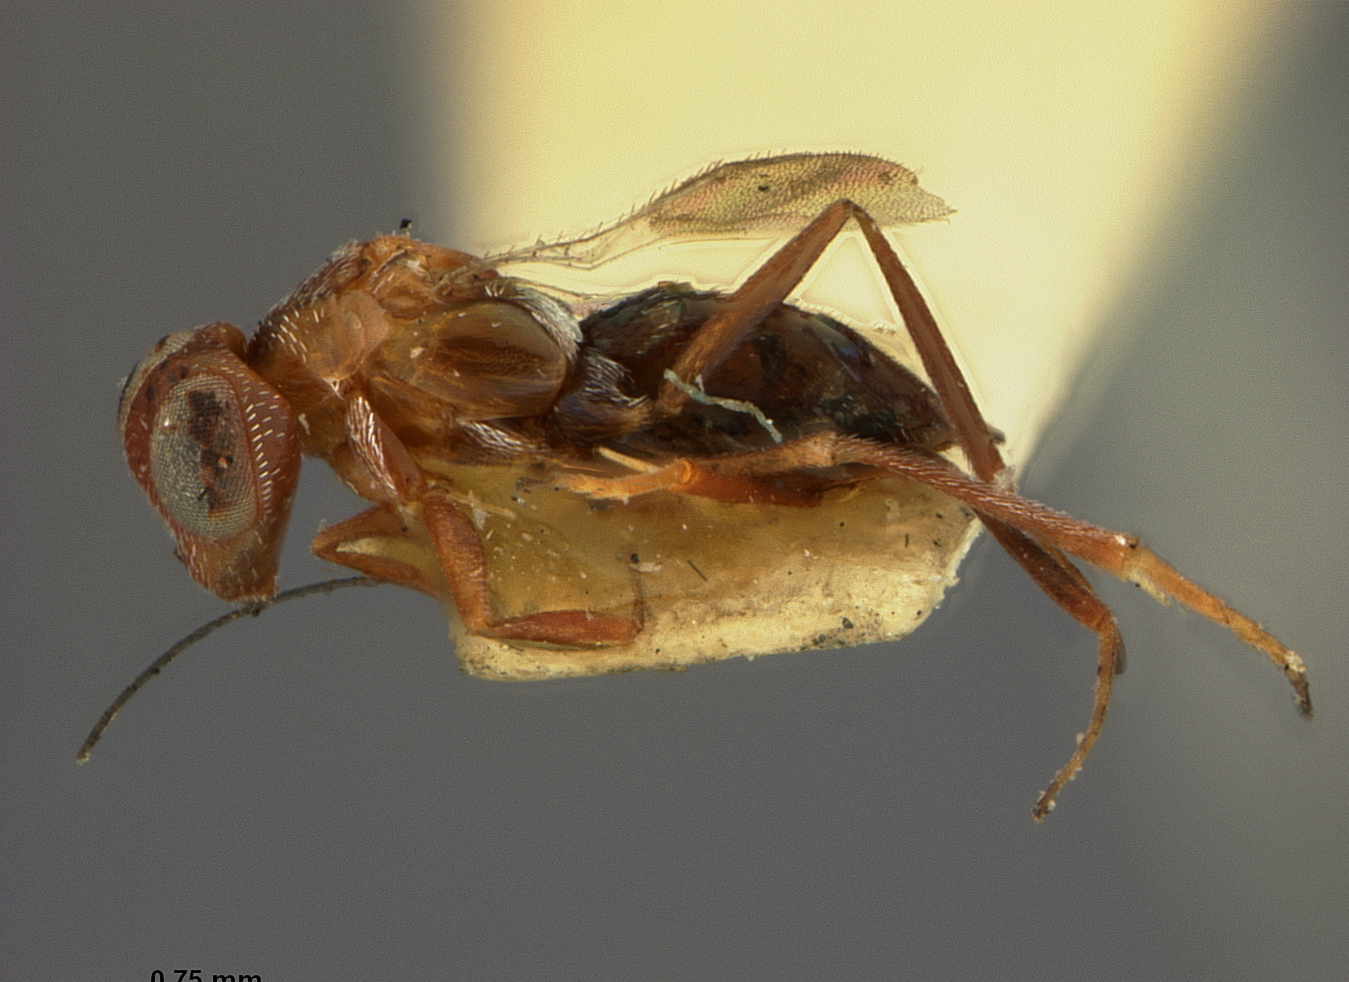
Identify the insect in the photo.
Anusia neomexicana
